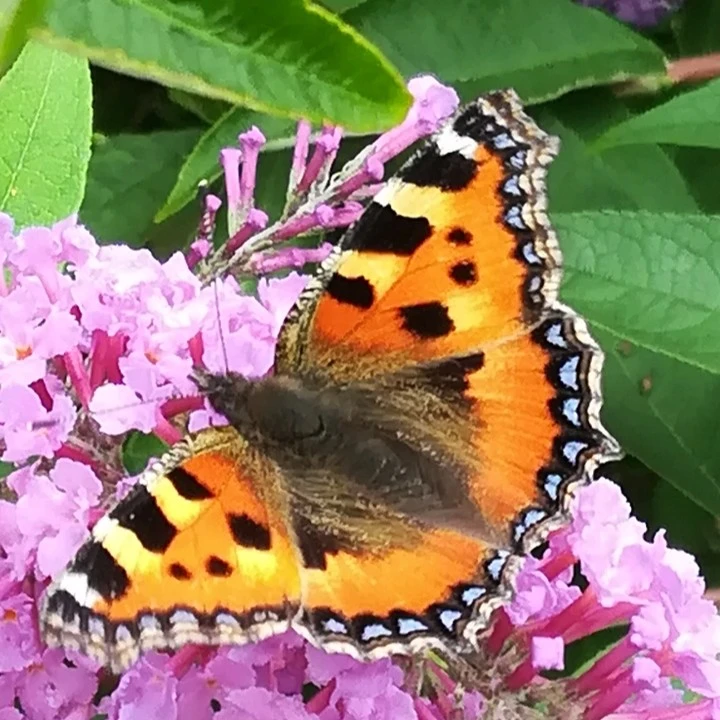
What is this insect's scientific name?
Aglais urticae
